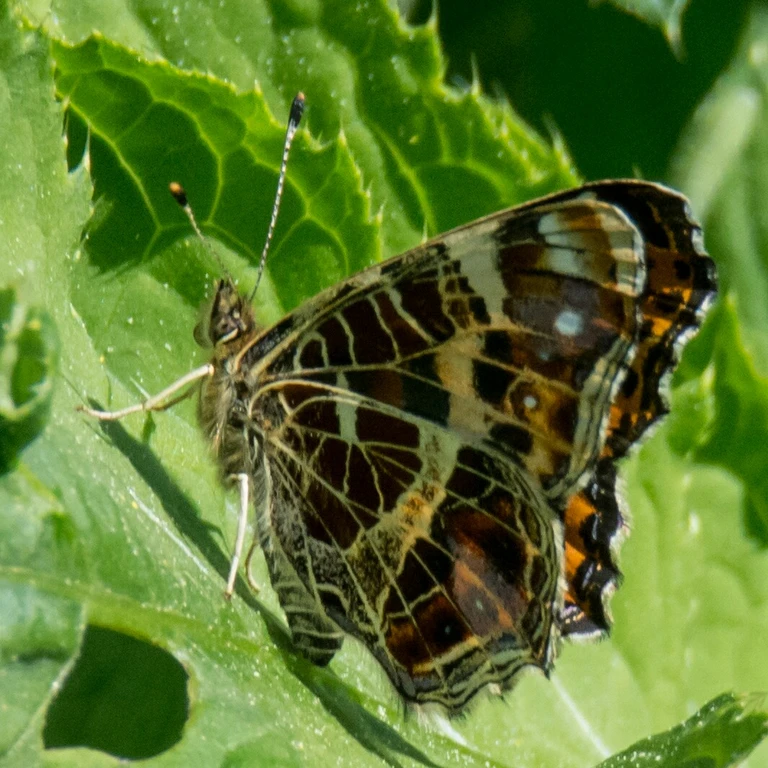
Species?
Araschnia levana
